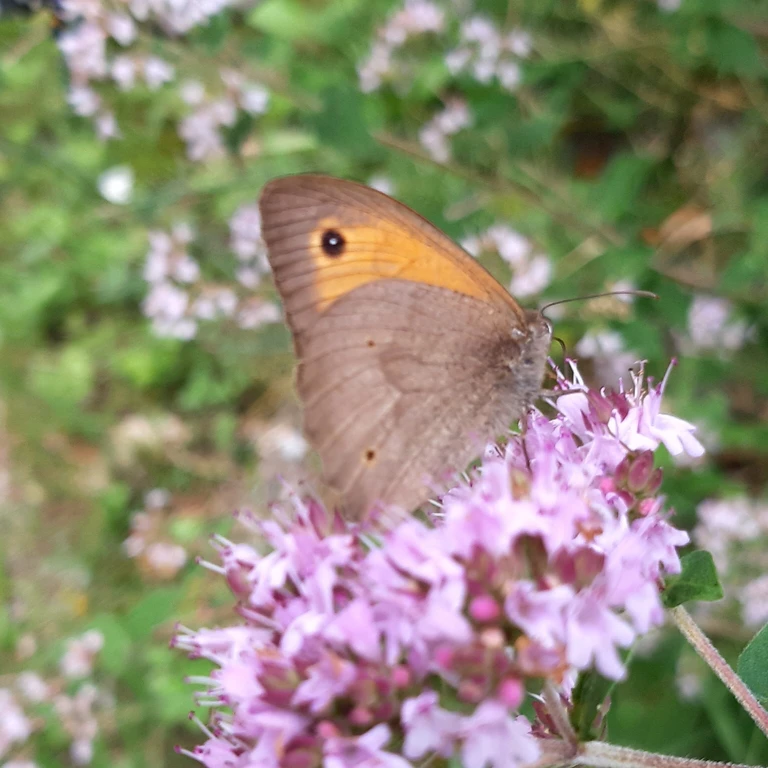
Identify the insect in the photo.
Maniola jurtina
